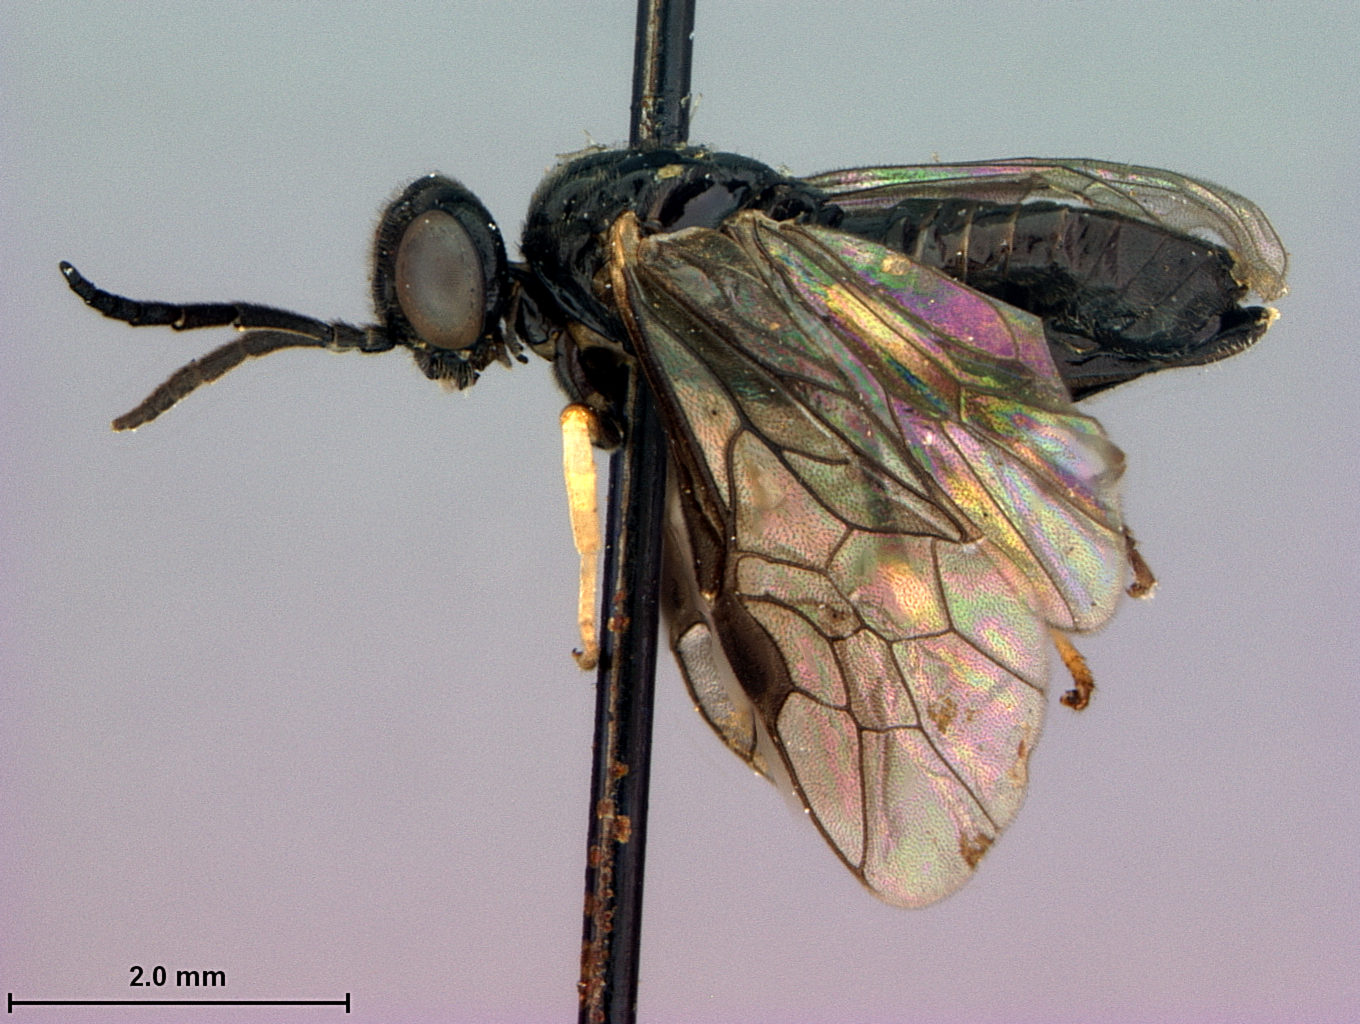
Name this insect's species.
Eriocampoides castaneae
